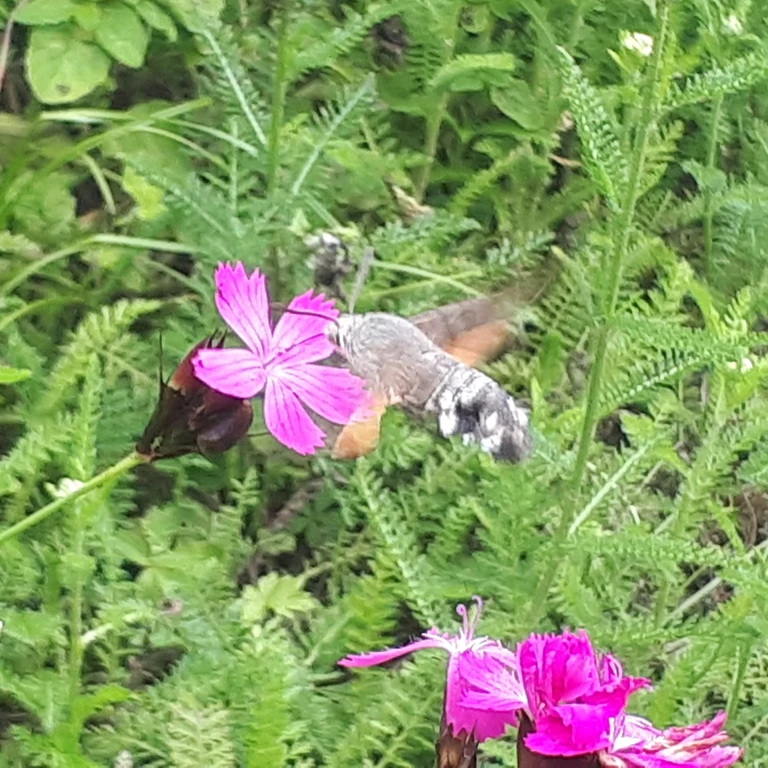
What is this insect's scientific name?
Macroglossum stellatarum
